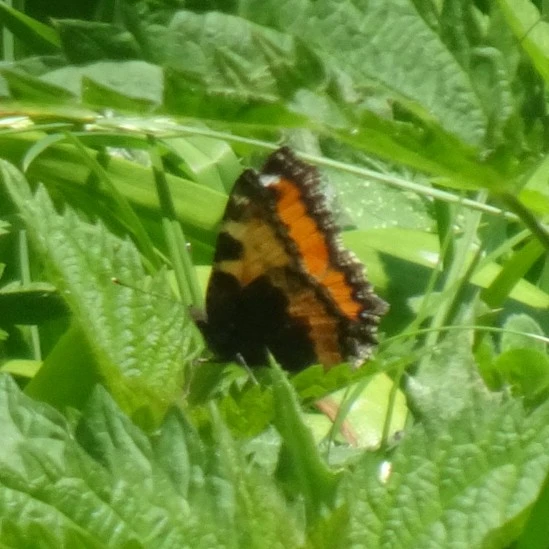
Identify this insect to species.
Aglais urticae
